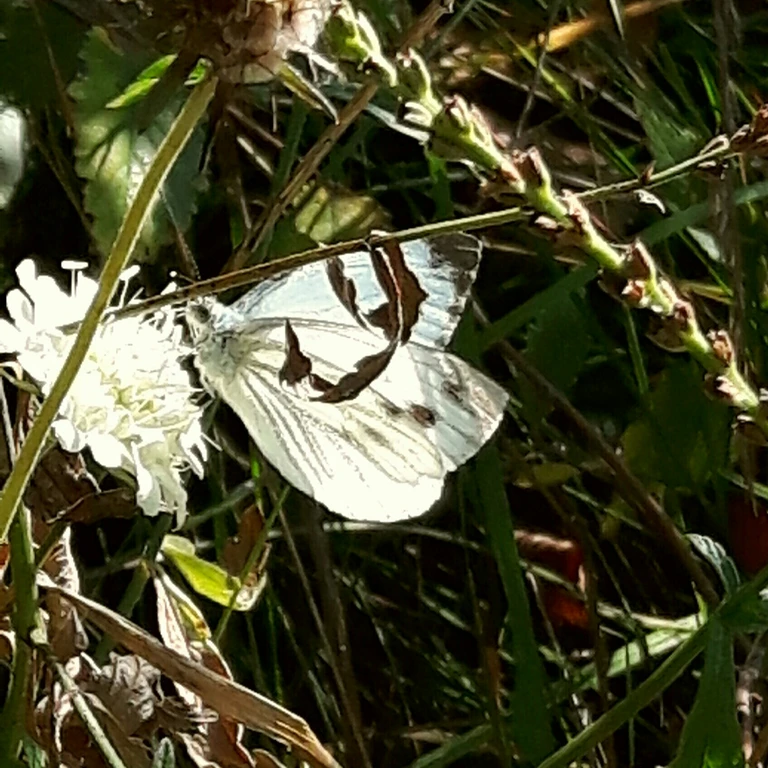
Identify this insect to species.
Pieris napi
